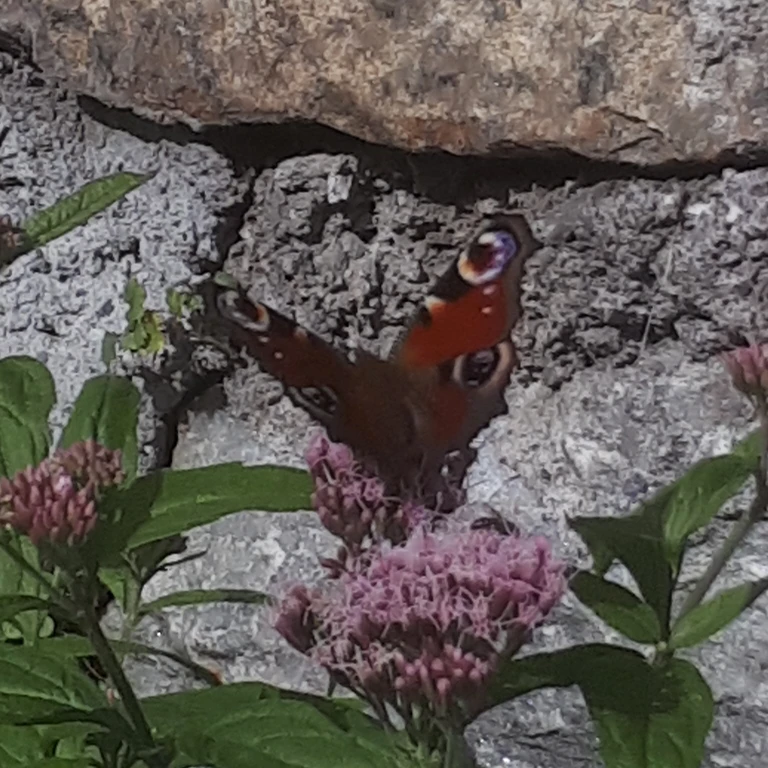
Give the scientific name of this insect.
Aglais io
